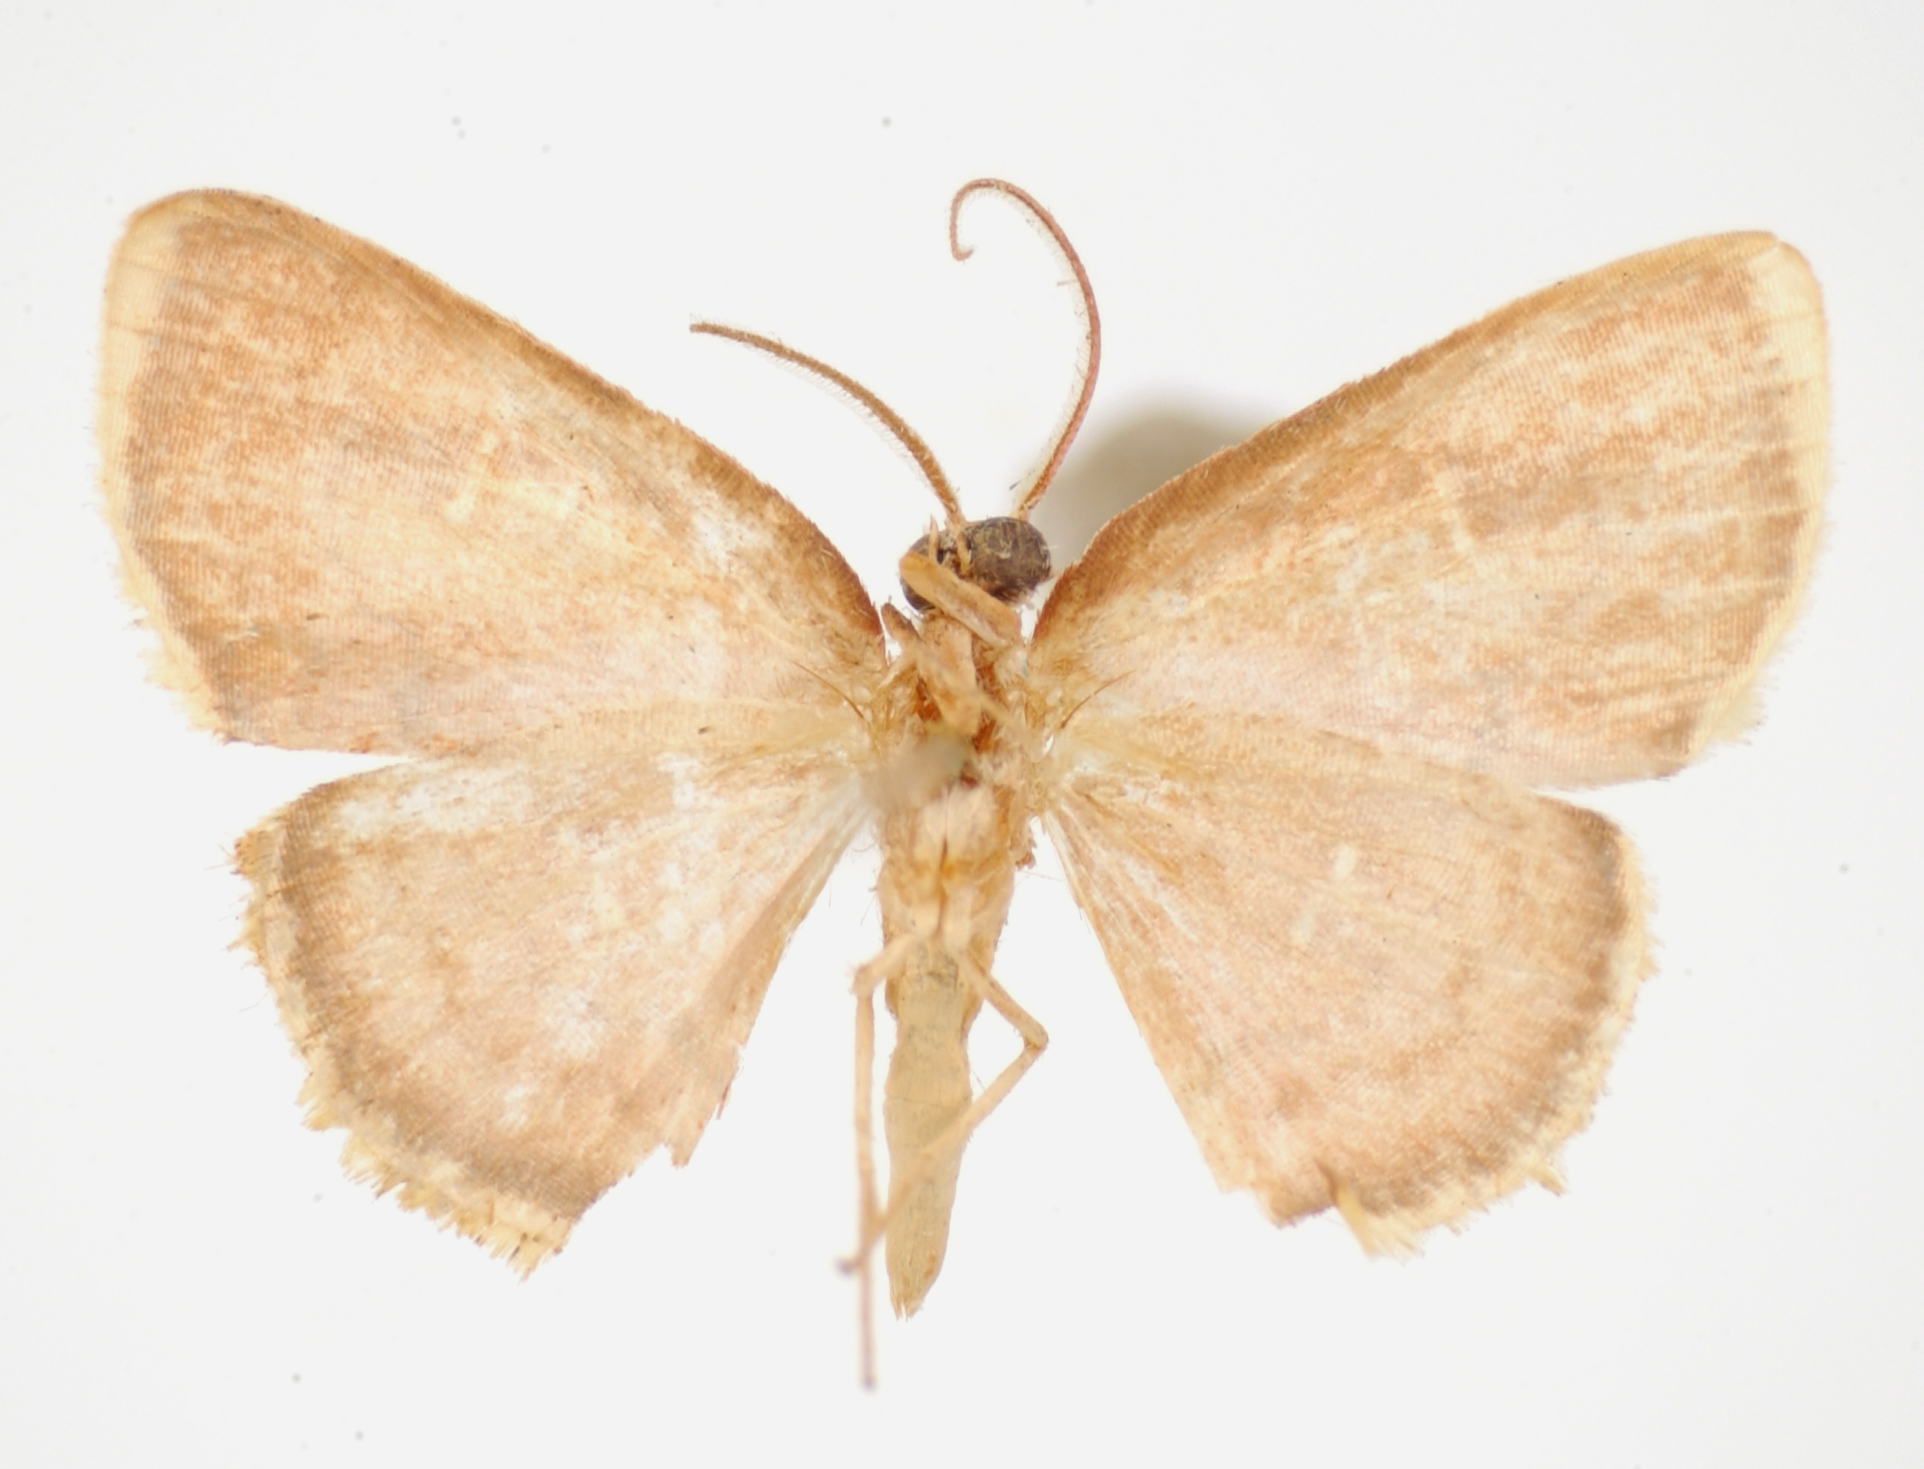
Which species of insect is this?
Tricentra consequens
